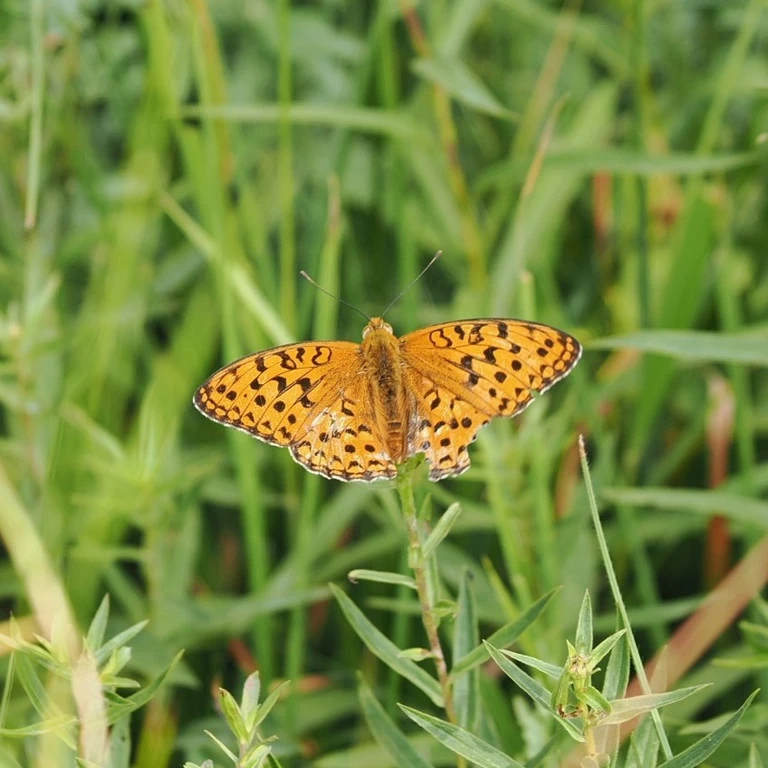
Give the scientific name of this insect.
Fabriciana adippe
